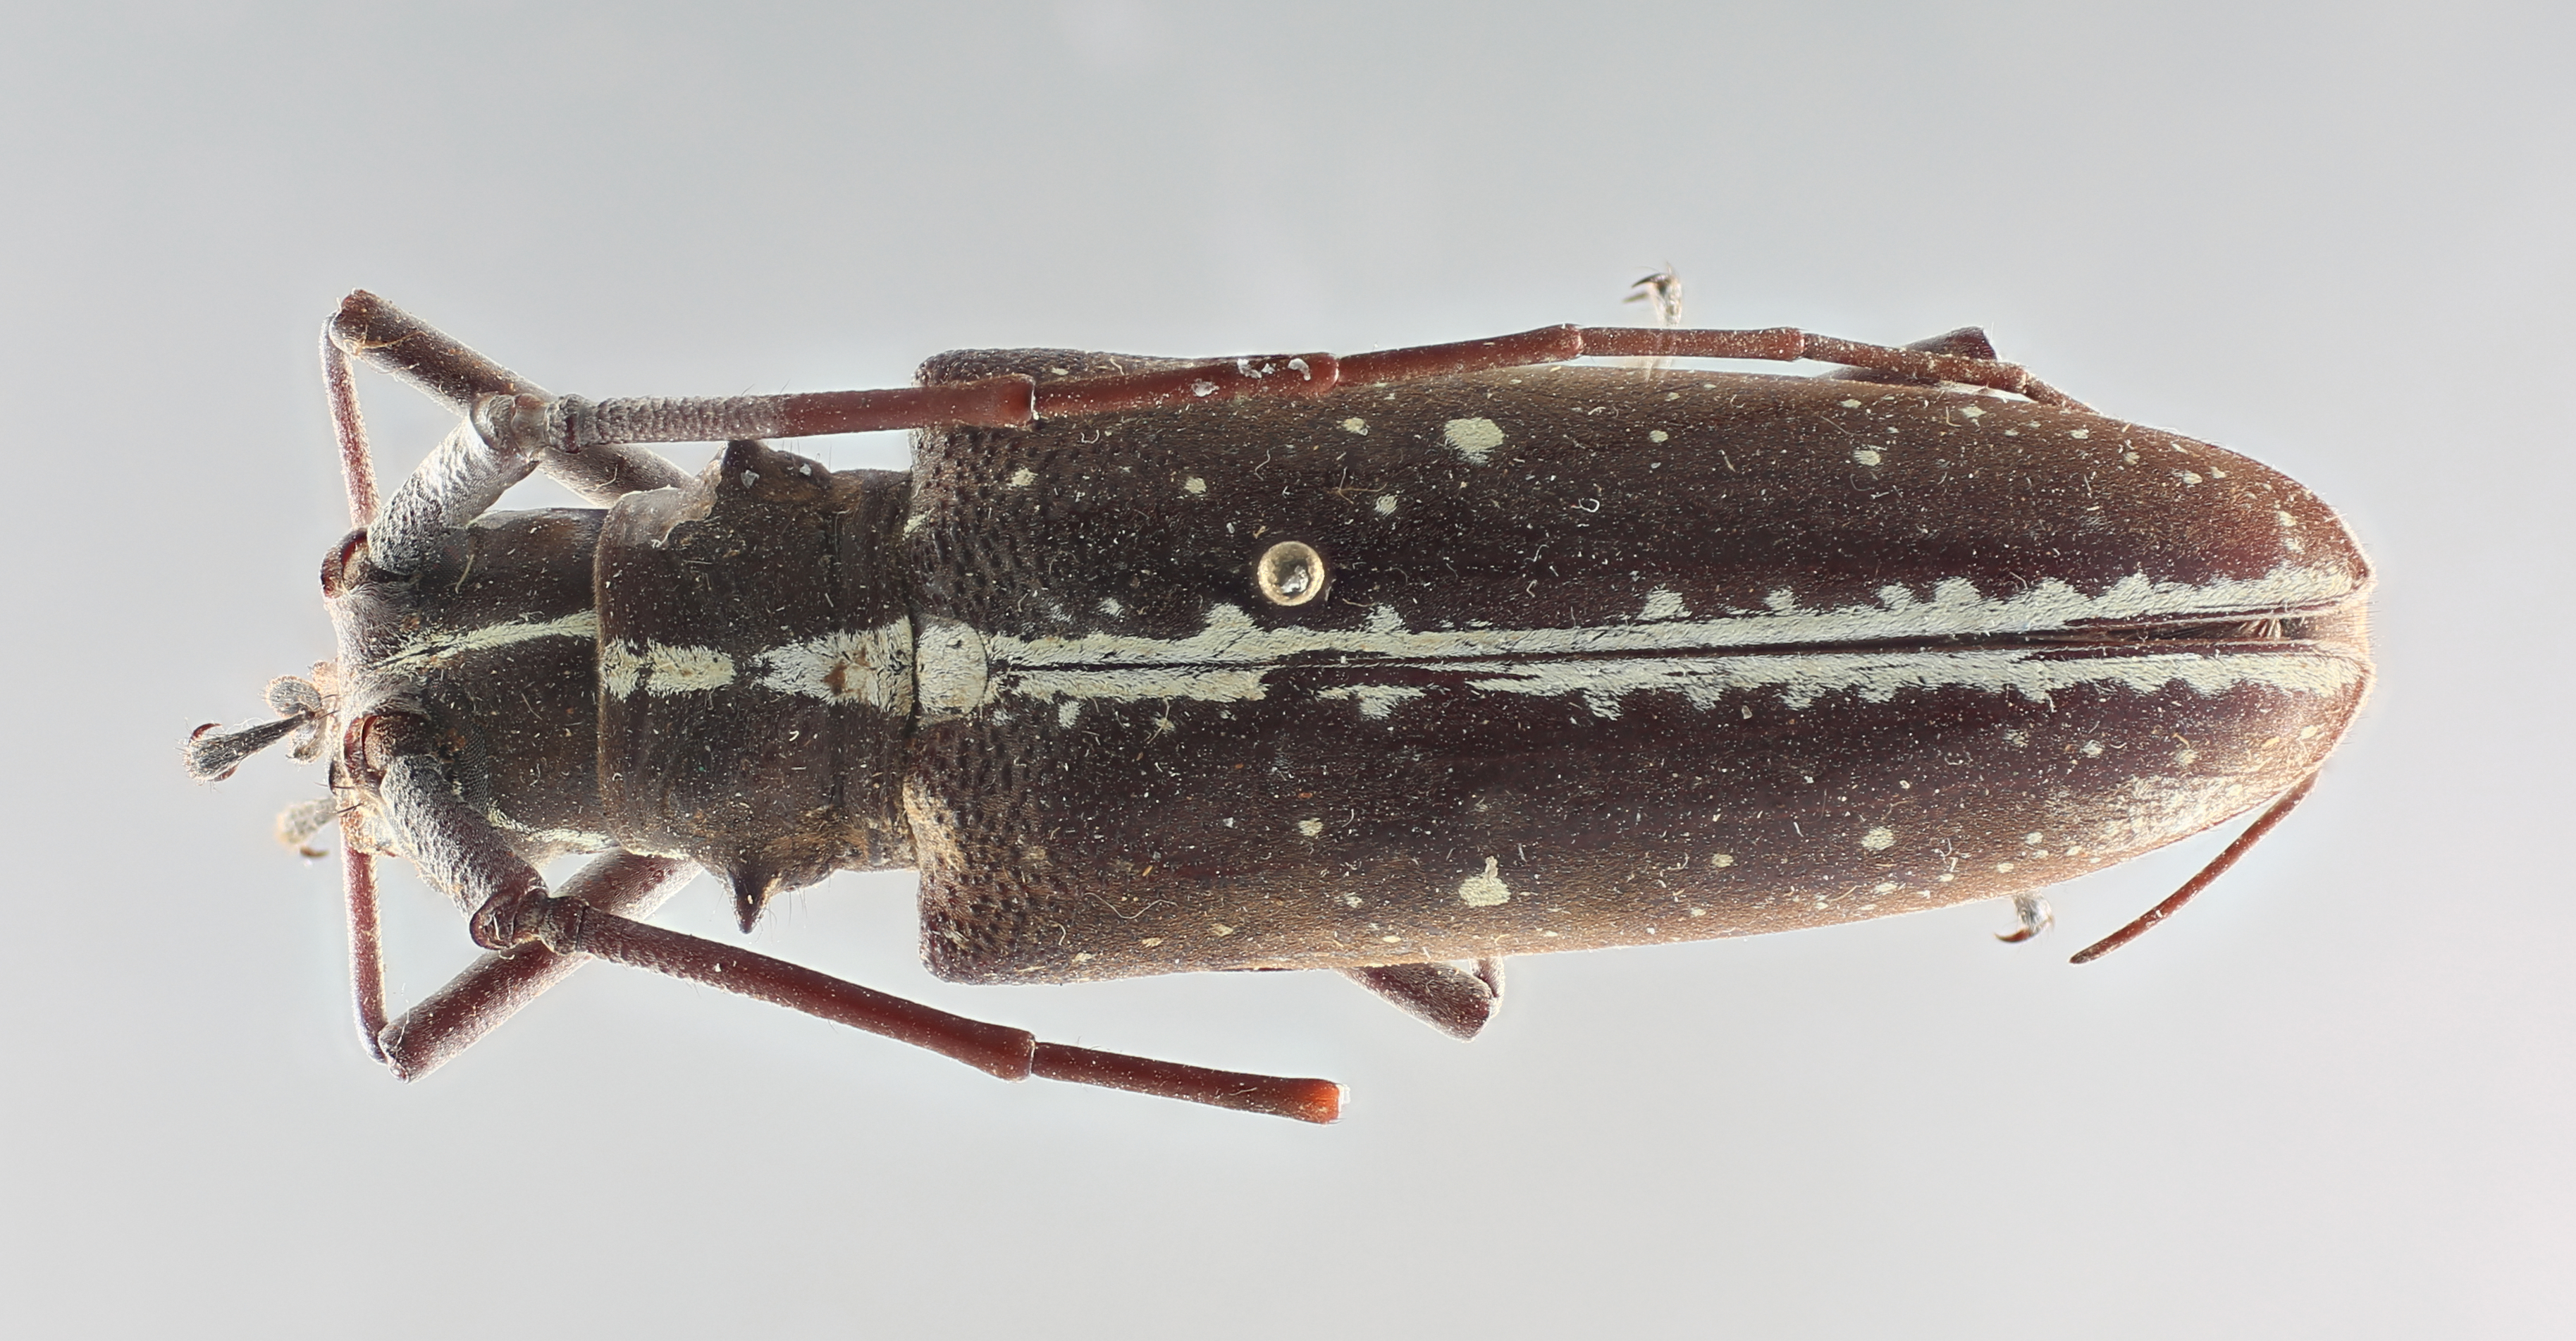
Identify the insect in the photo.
Taeniotes affinis
